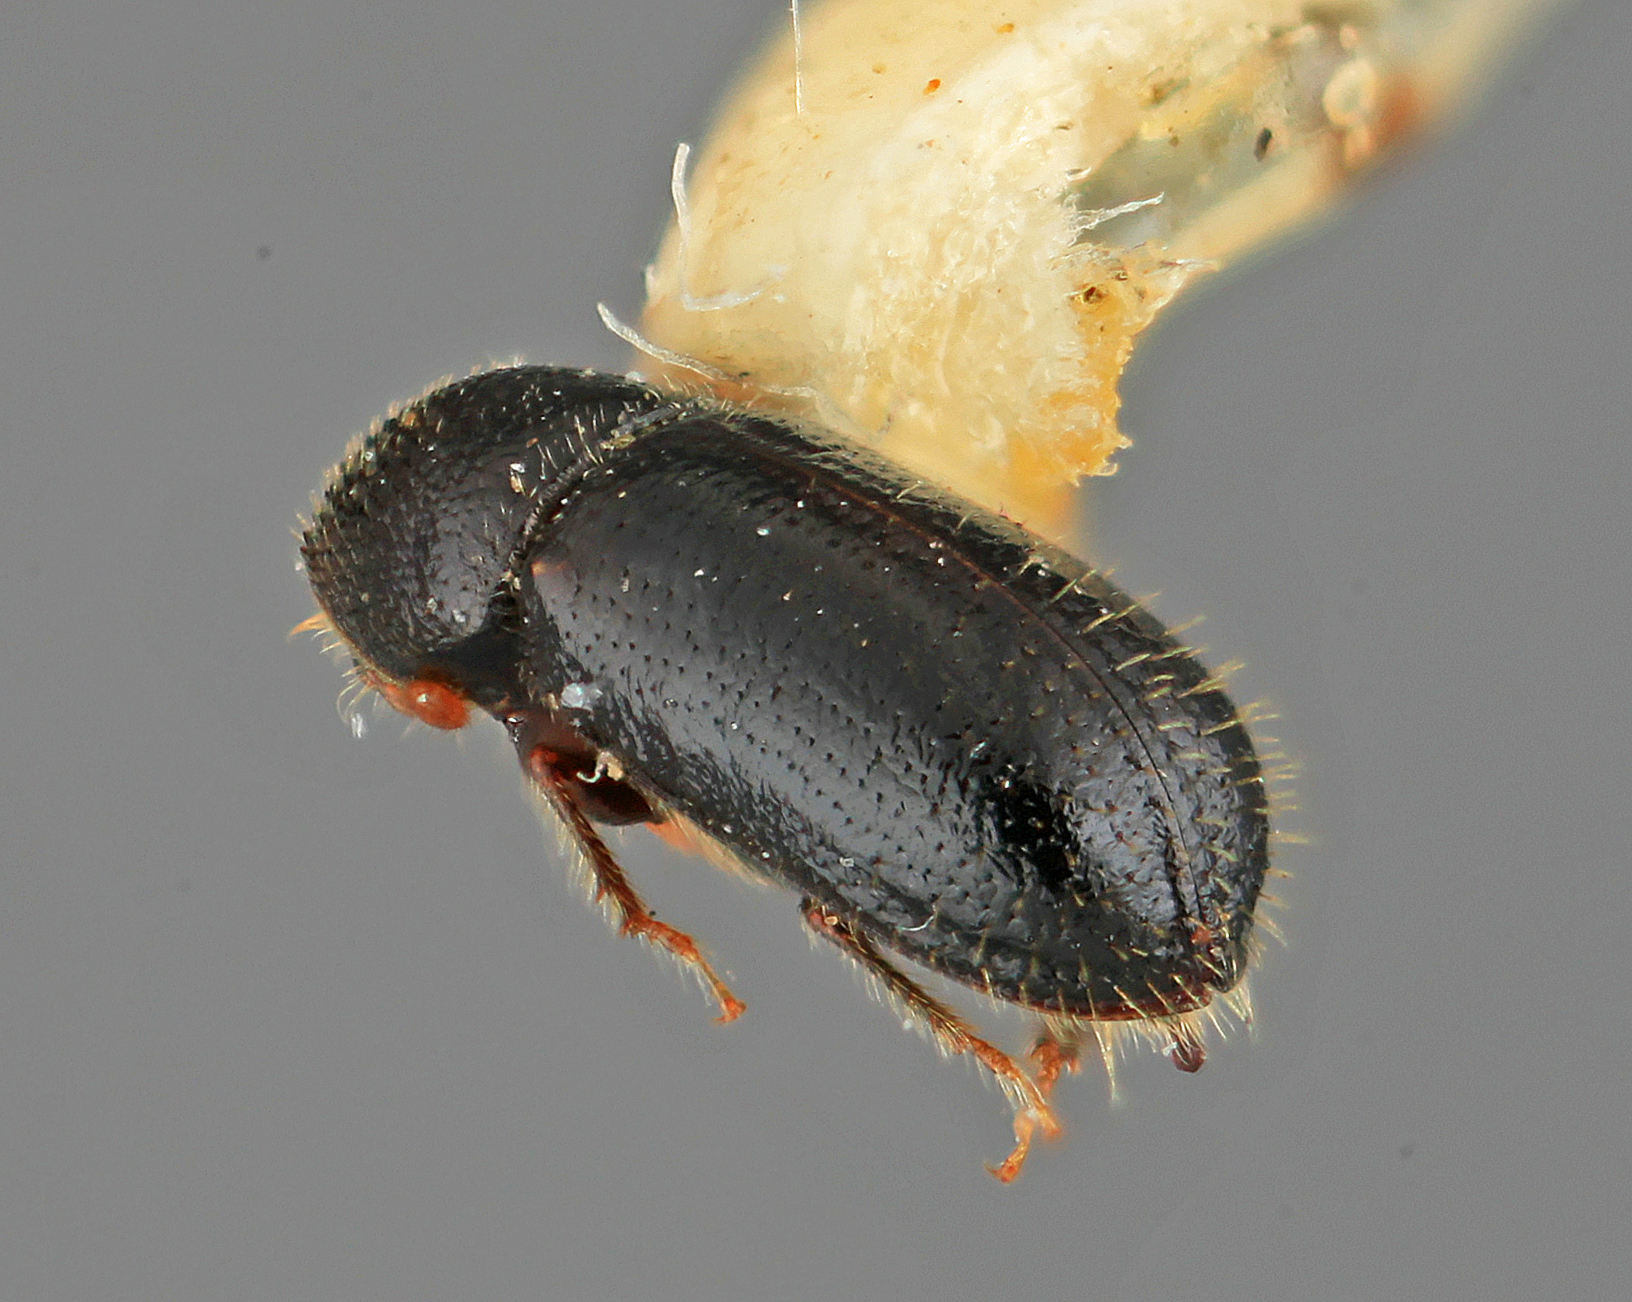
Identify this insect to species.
Pityophthorus laetus
